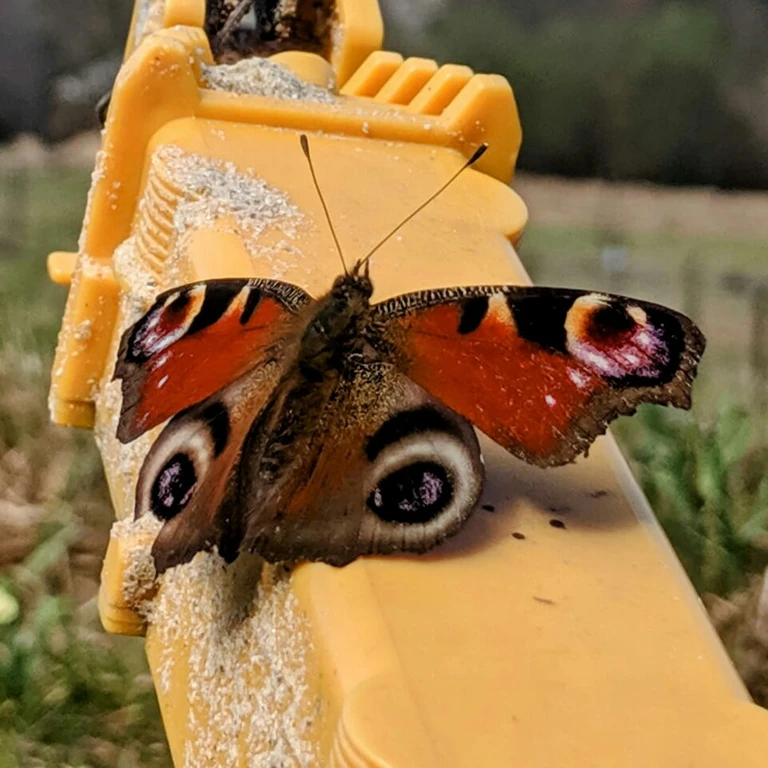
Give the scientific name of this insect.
Aglais io
